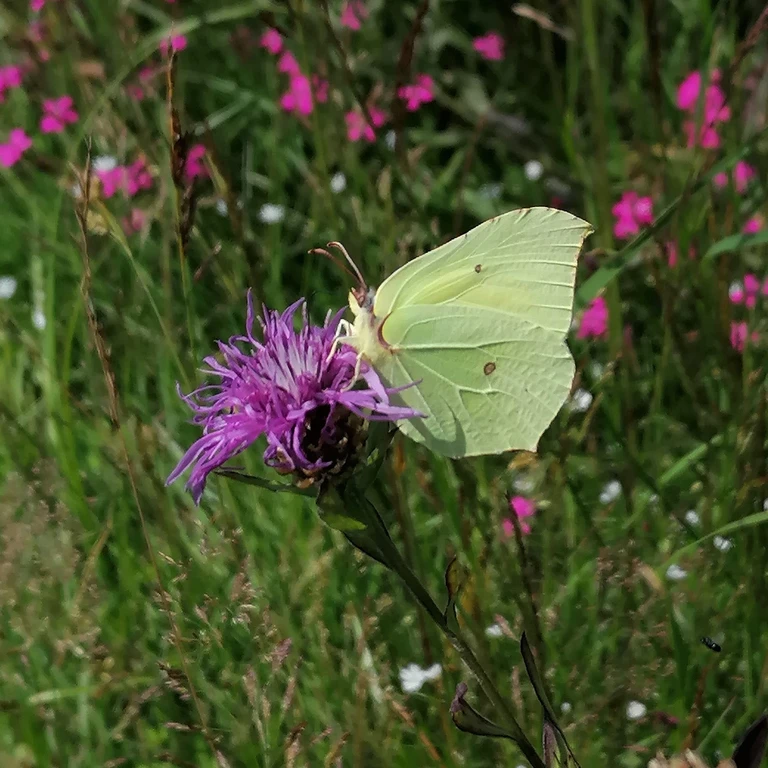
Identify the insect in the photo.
Gonepteryx rhamni
